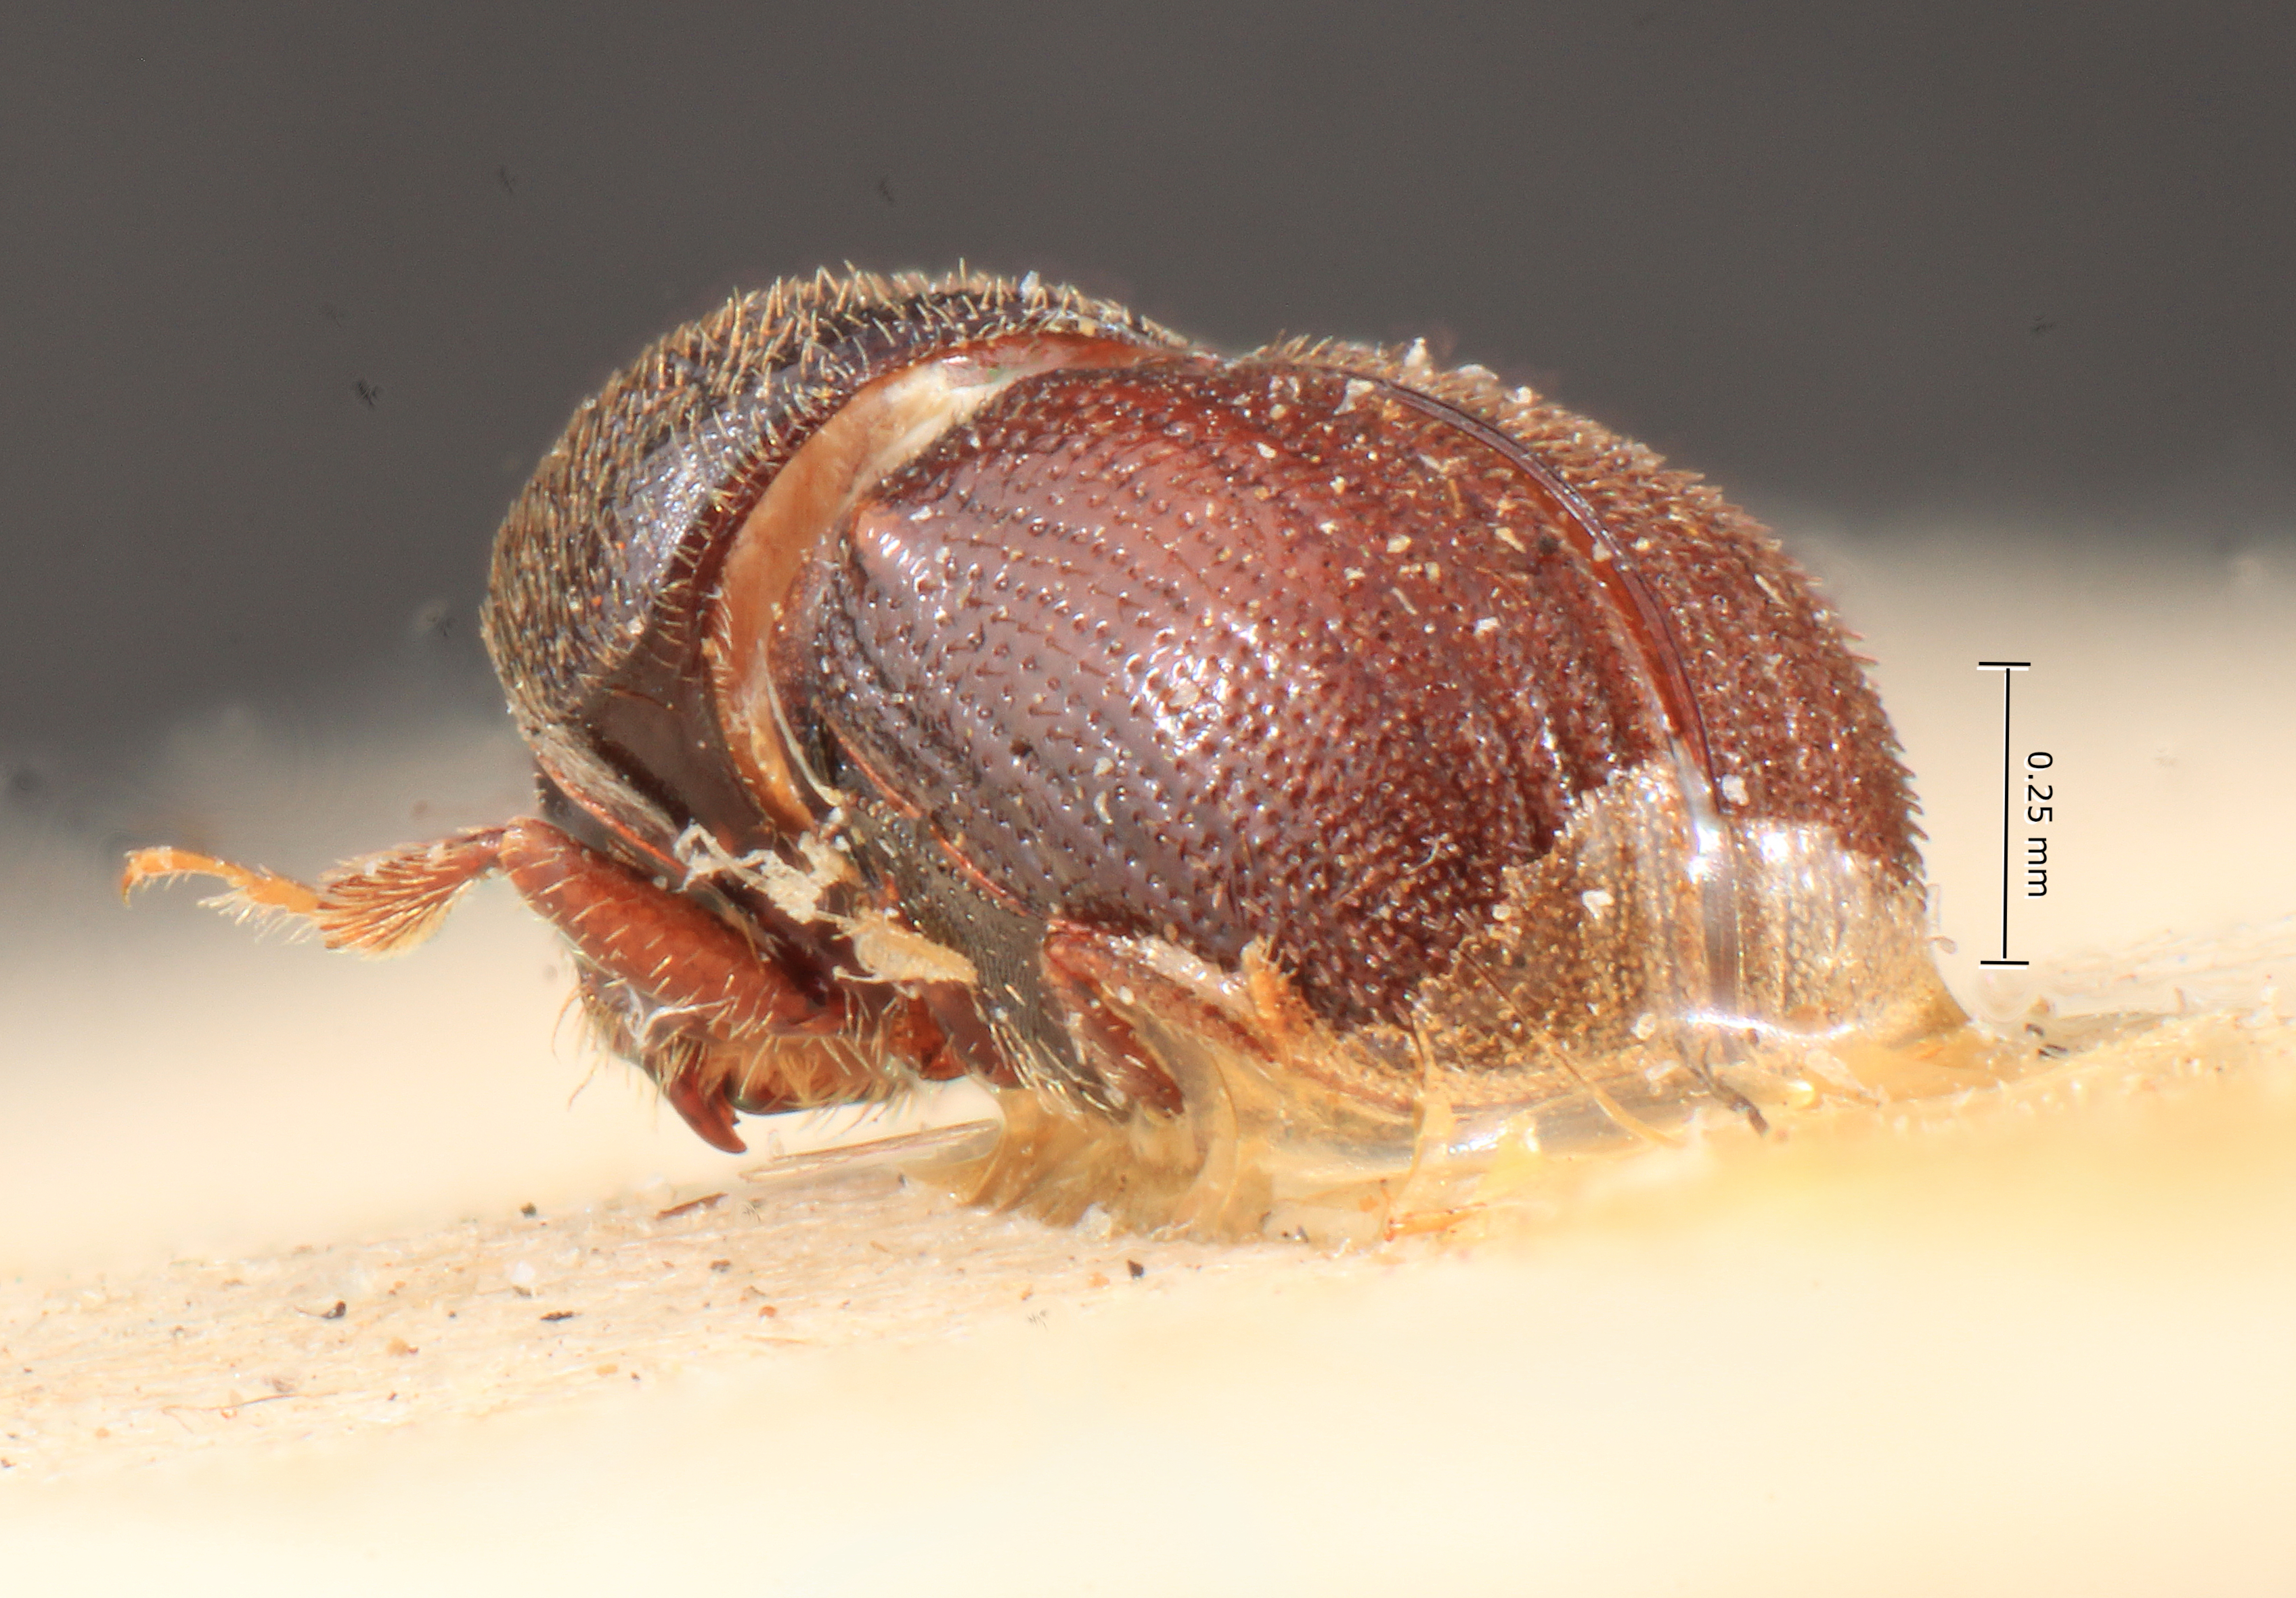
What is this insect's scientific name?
Cryphalomorphus communis
